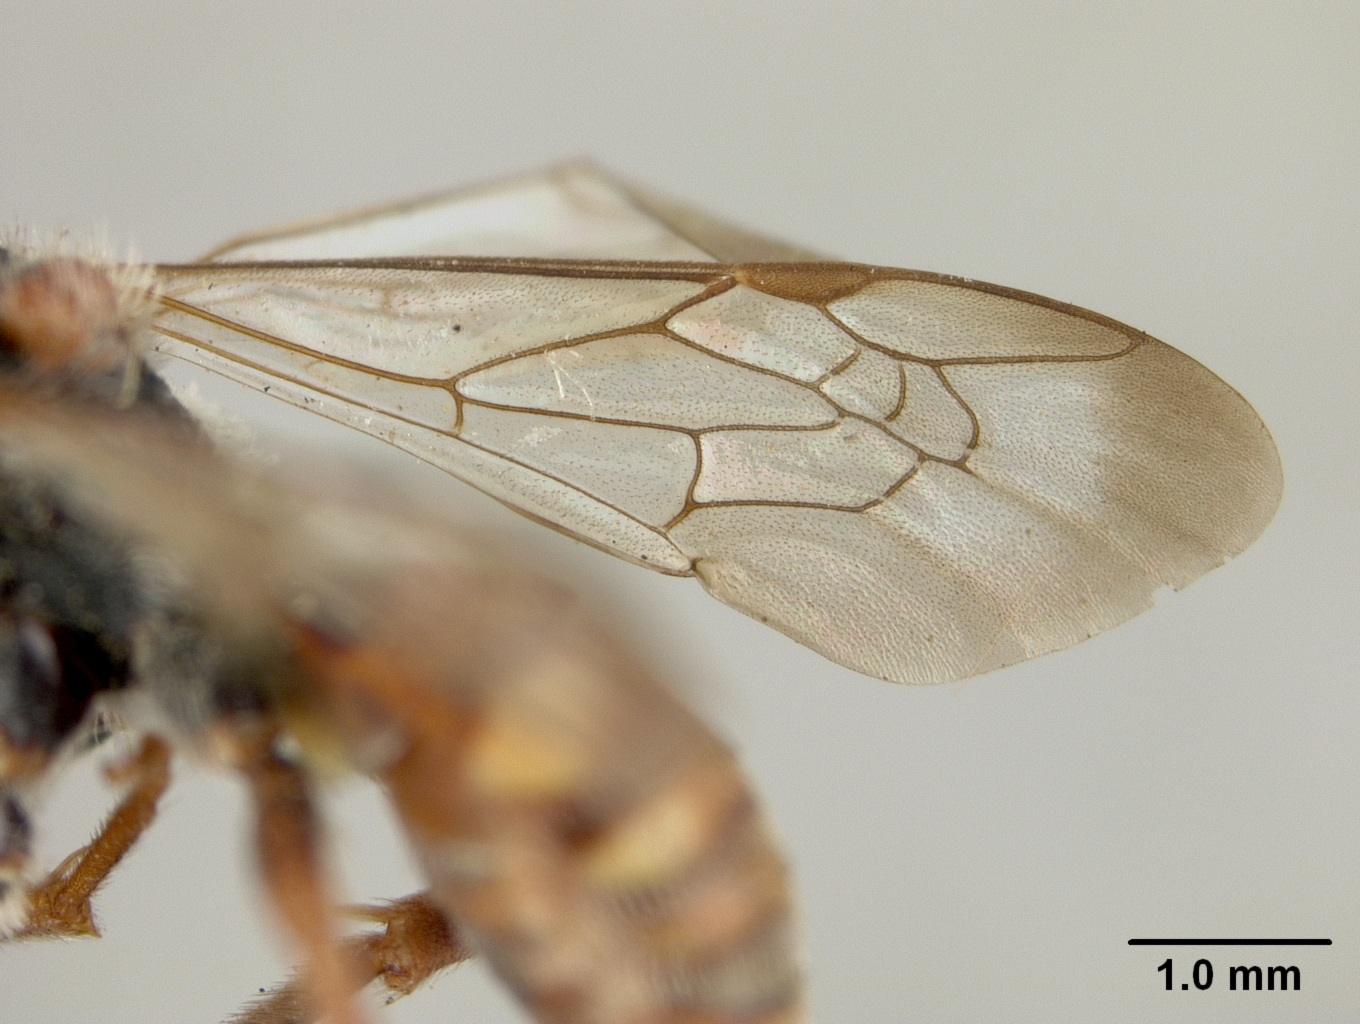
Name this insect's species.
Nomada subaccepta
